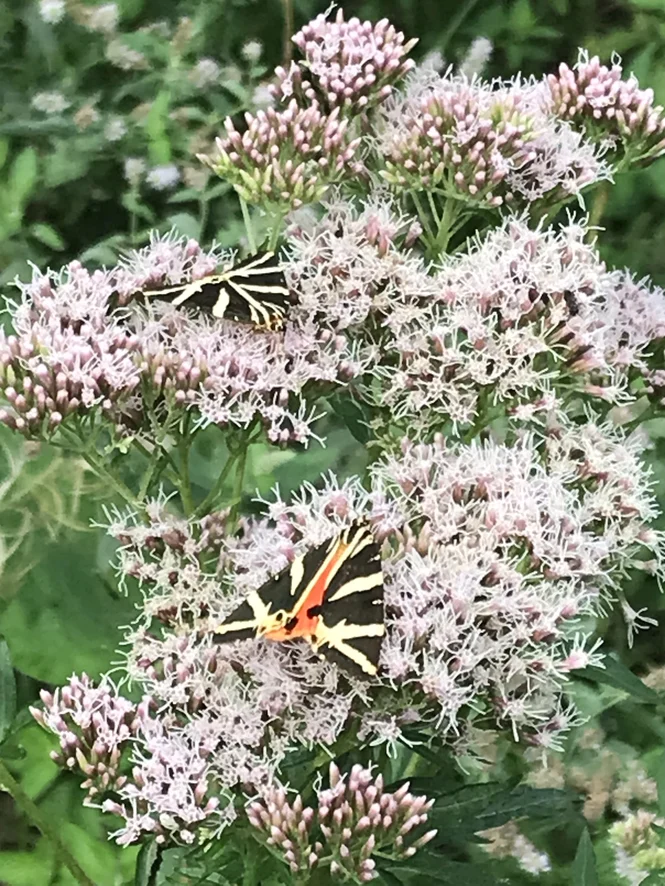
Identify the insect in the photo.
Euplagia quadripunctaria
